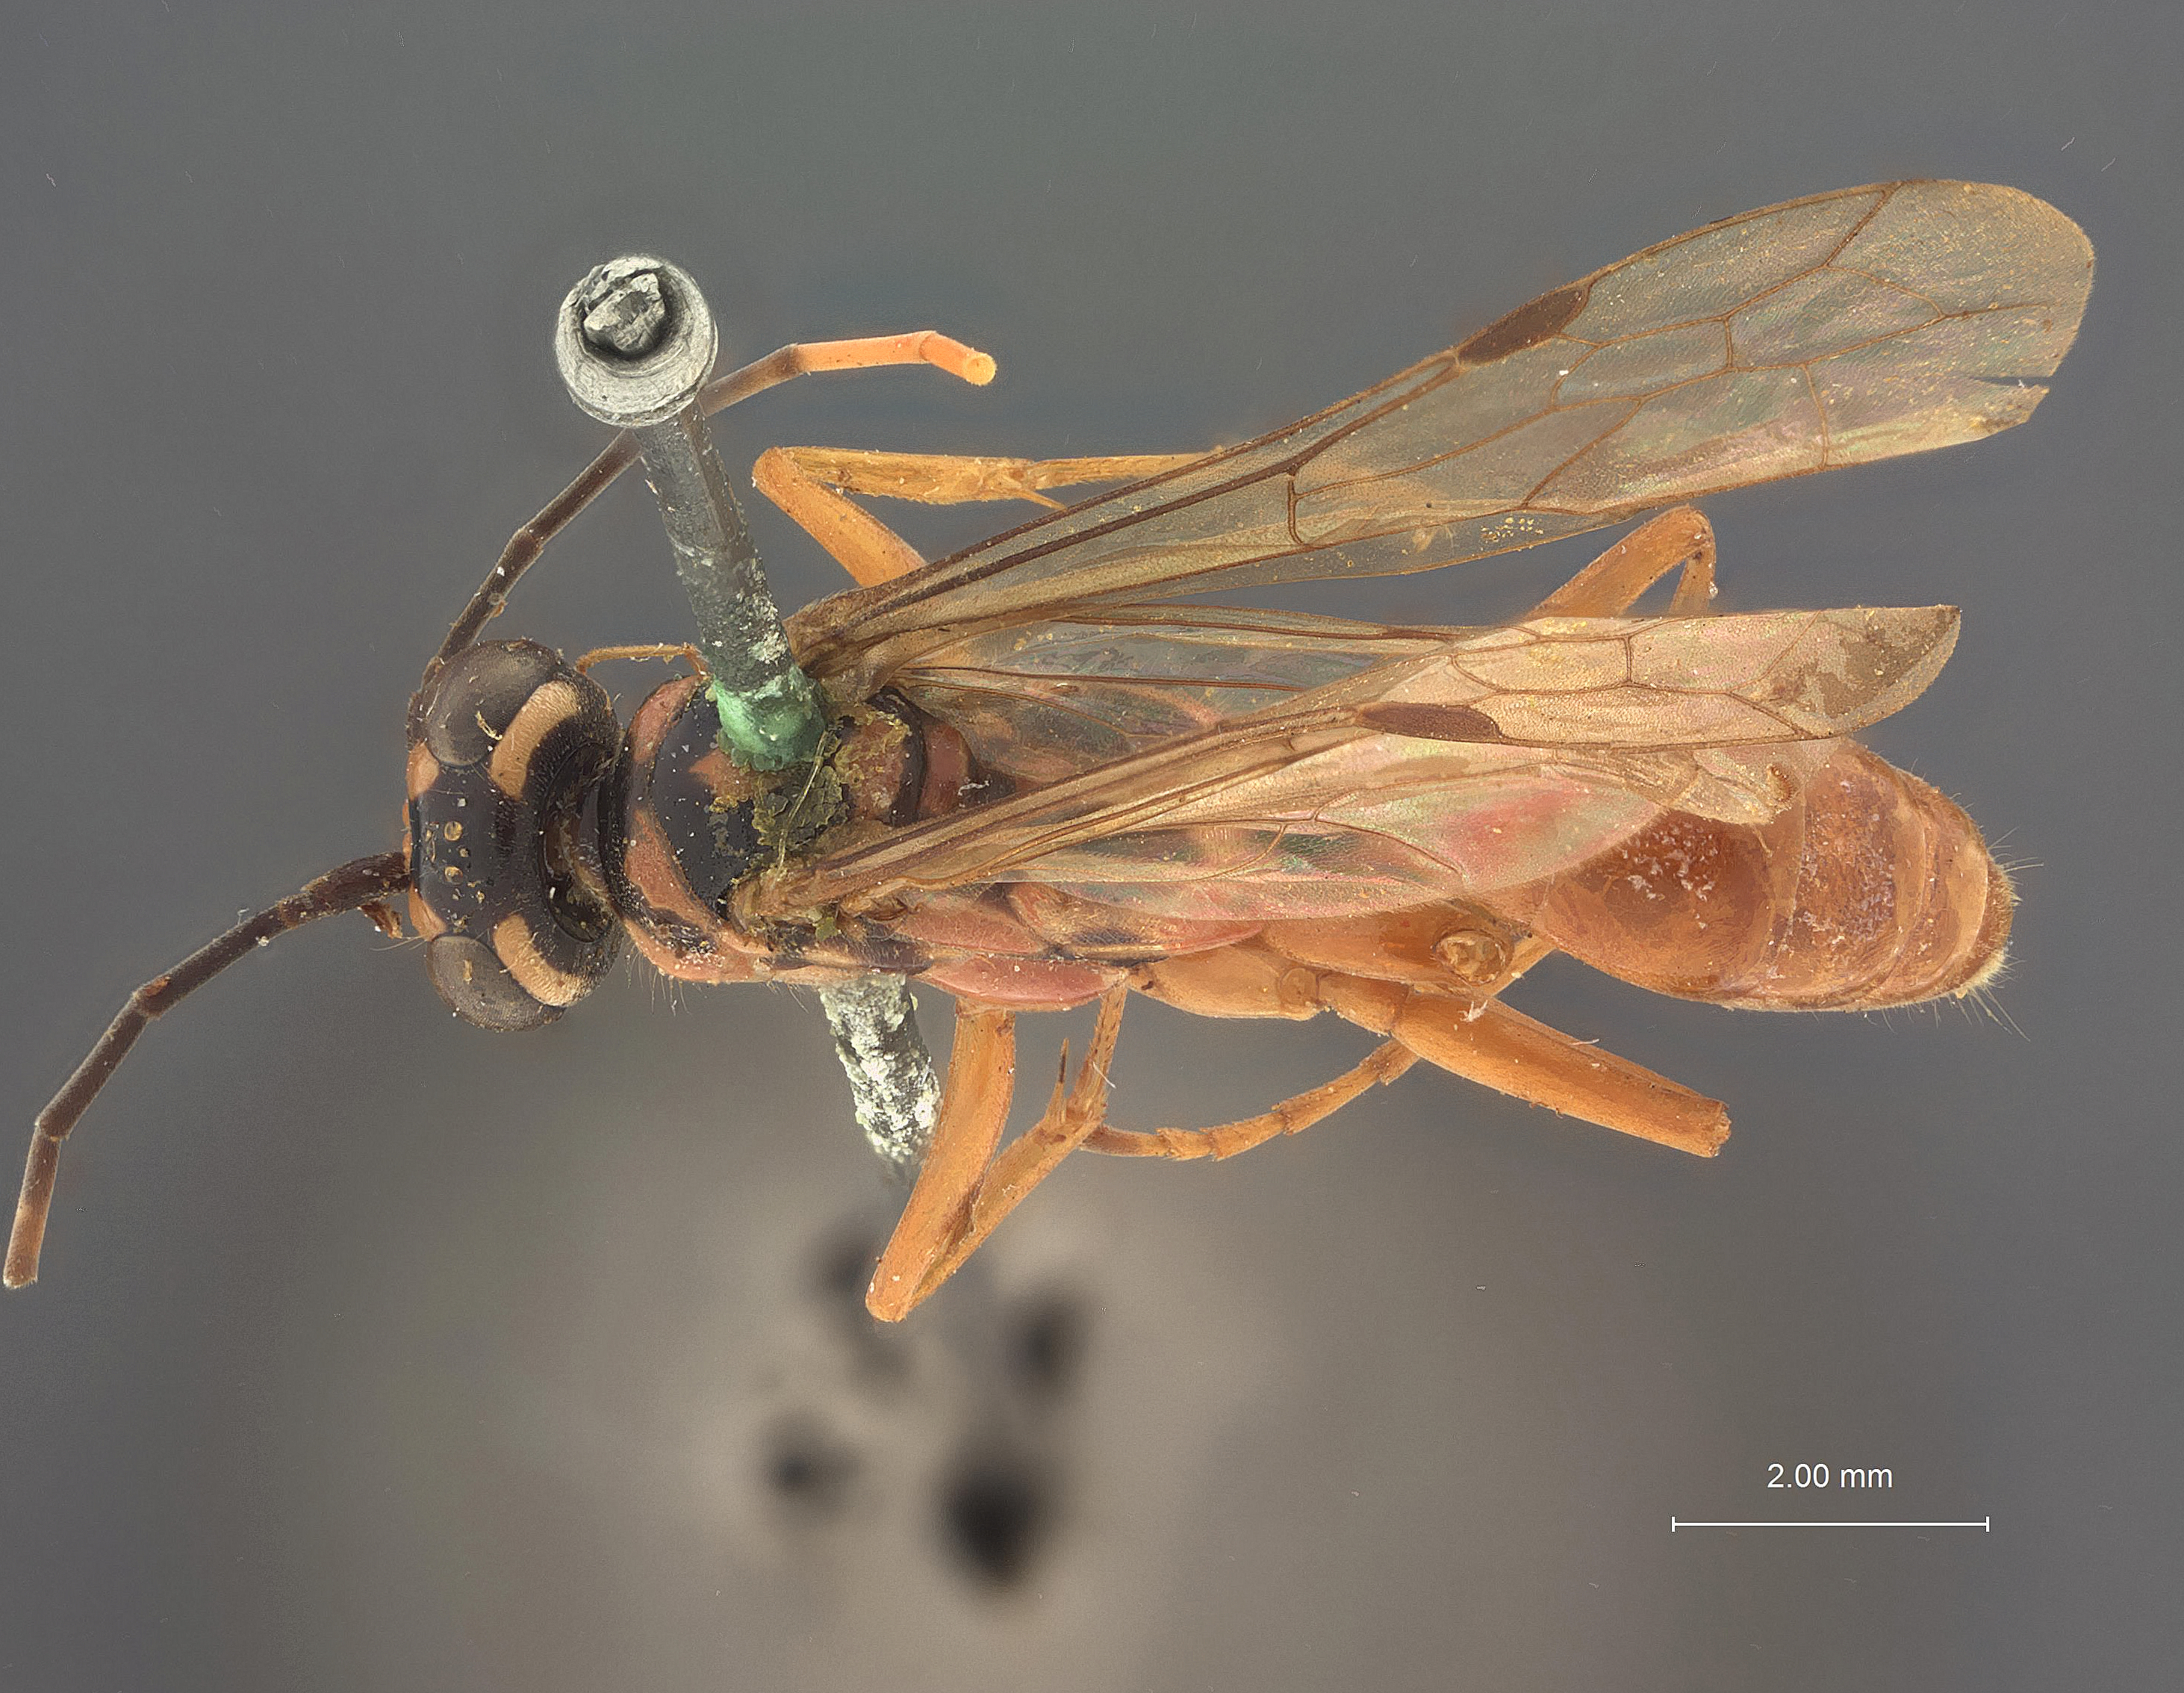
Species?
Pseudagenia doralice
